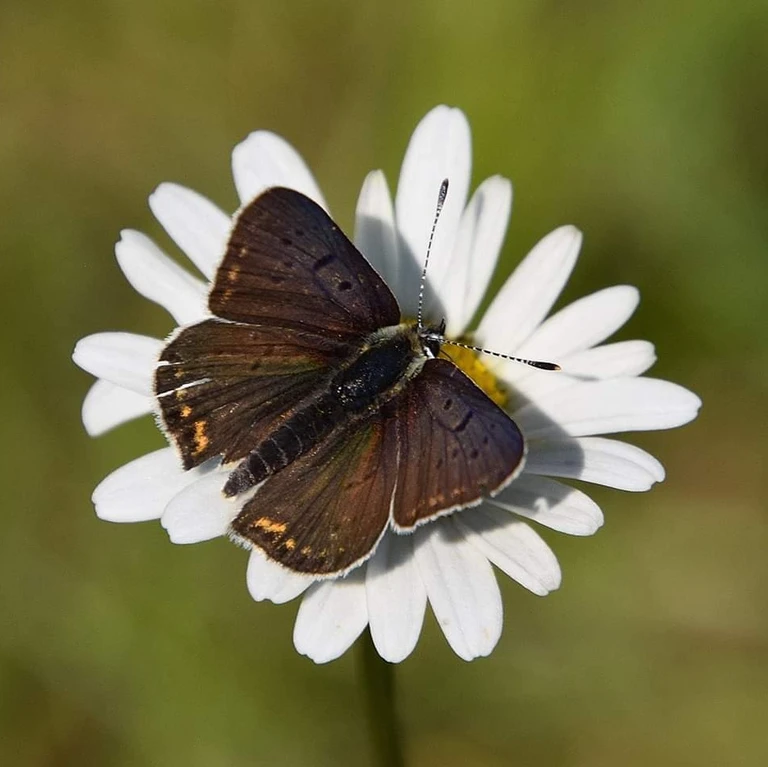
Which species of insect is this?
Lycaena tityrus (also Loweia tityrus)
